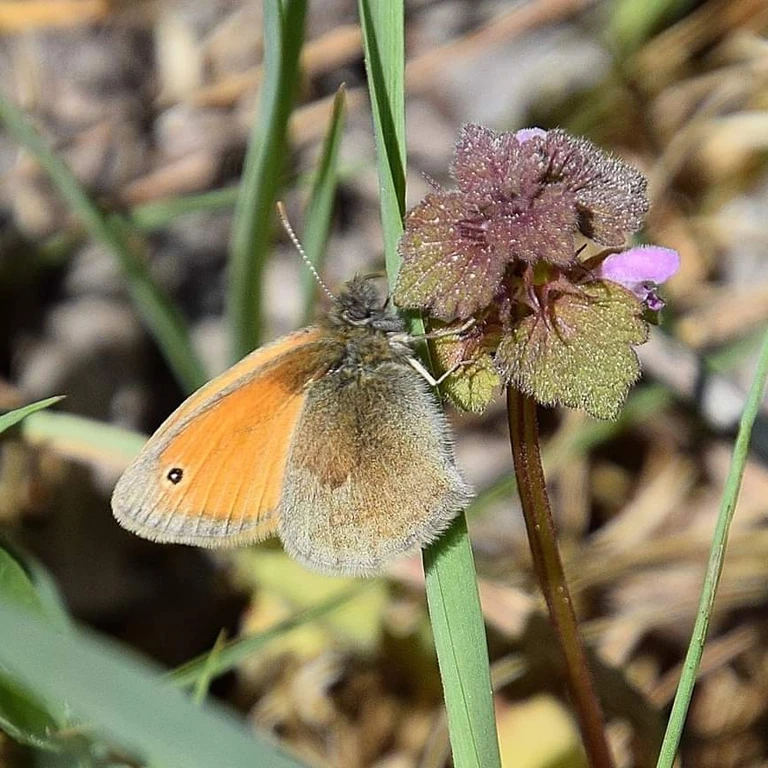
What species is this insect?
Coenonympha pamphilus
